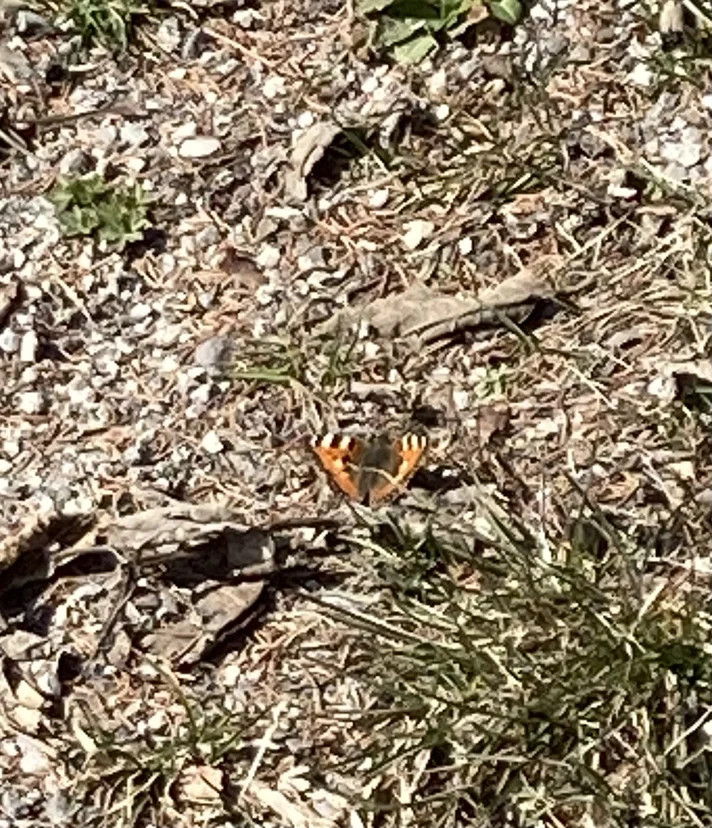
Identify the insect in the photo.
Aglais urticae
